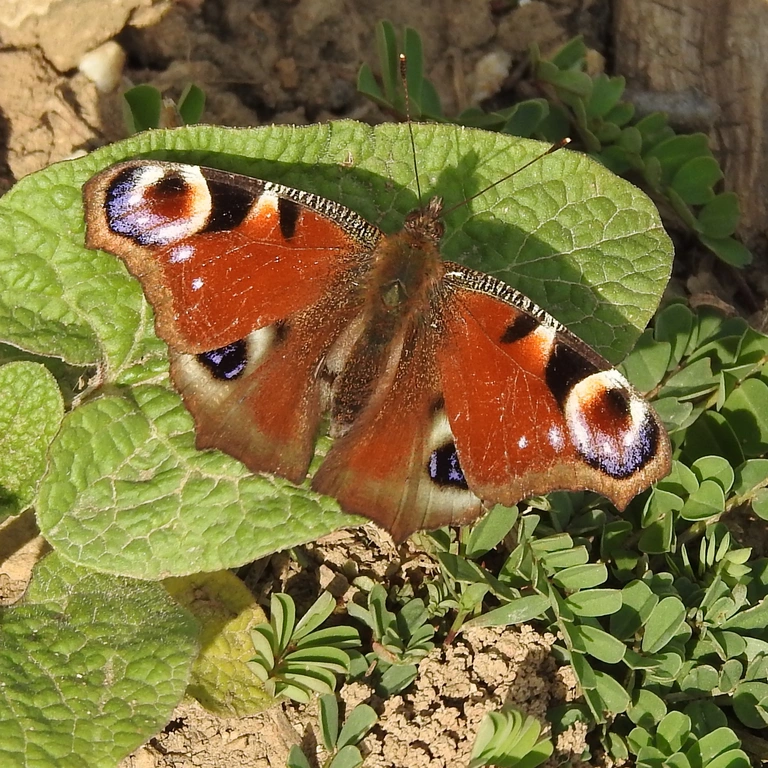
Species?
Aglais io
